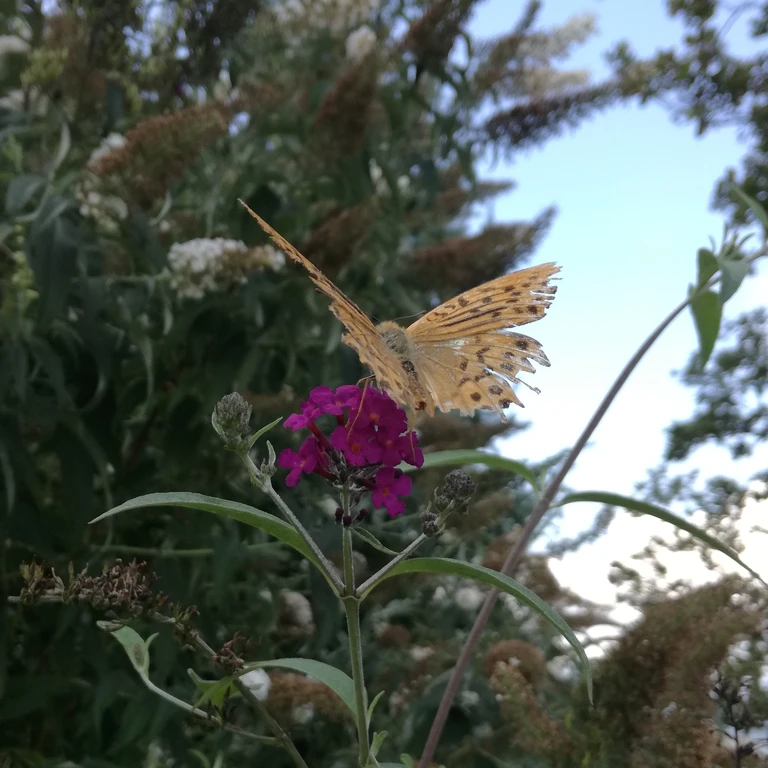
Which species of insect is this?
Argynnis paphia
